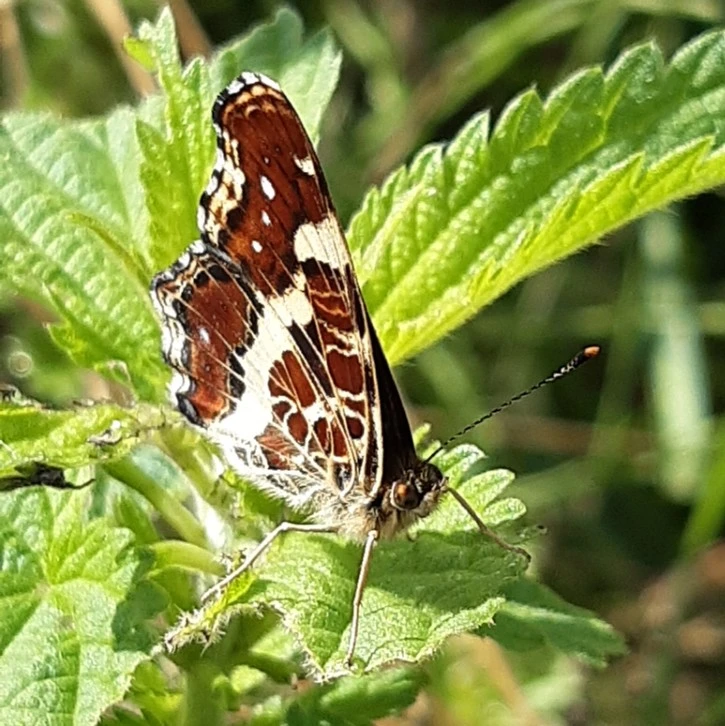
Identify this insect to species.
Araschnia levana
